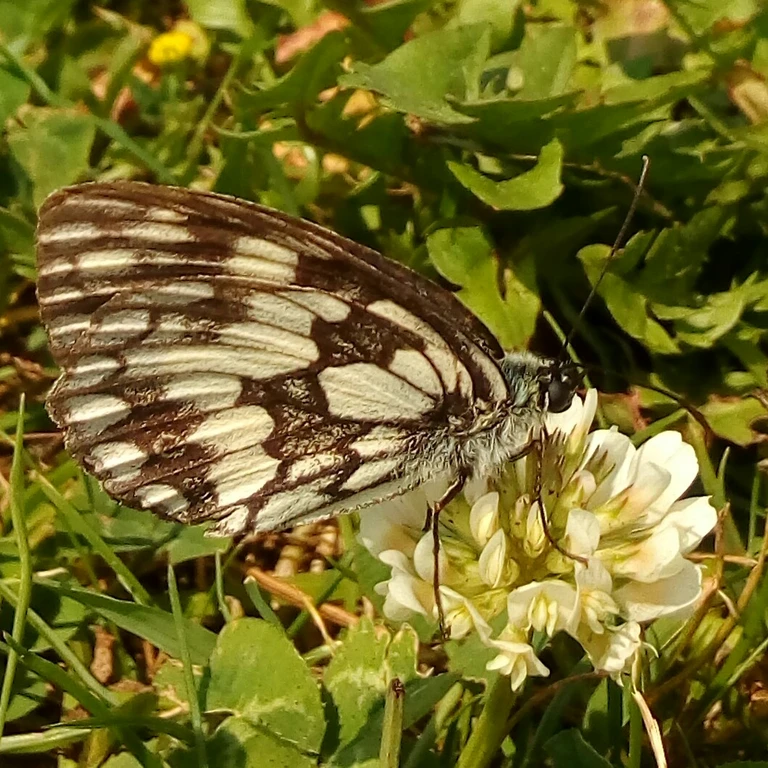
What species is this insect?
Melanargia galathea
